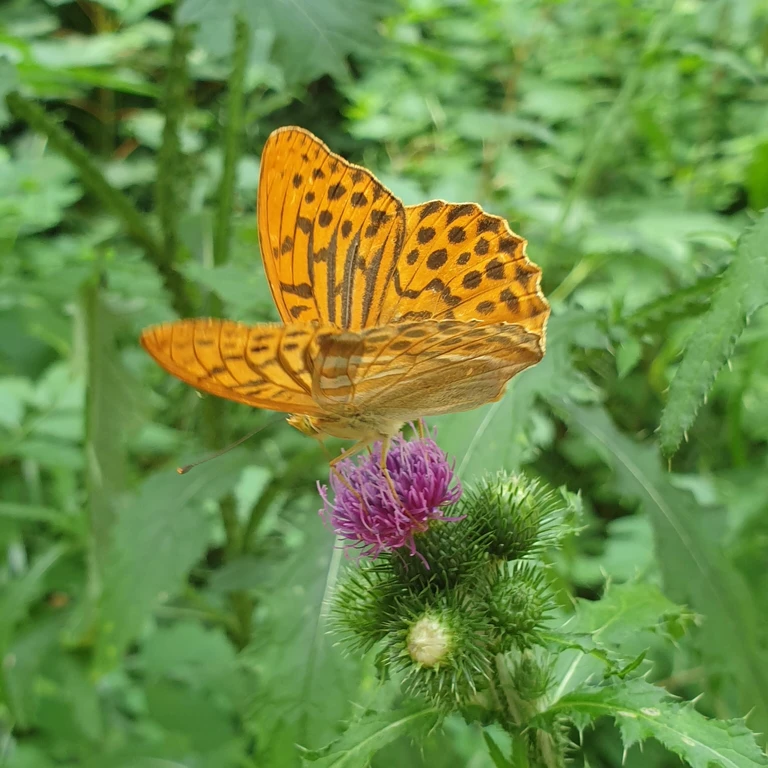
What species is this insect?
Argynnis paphia
